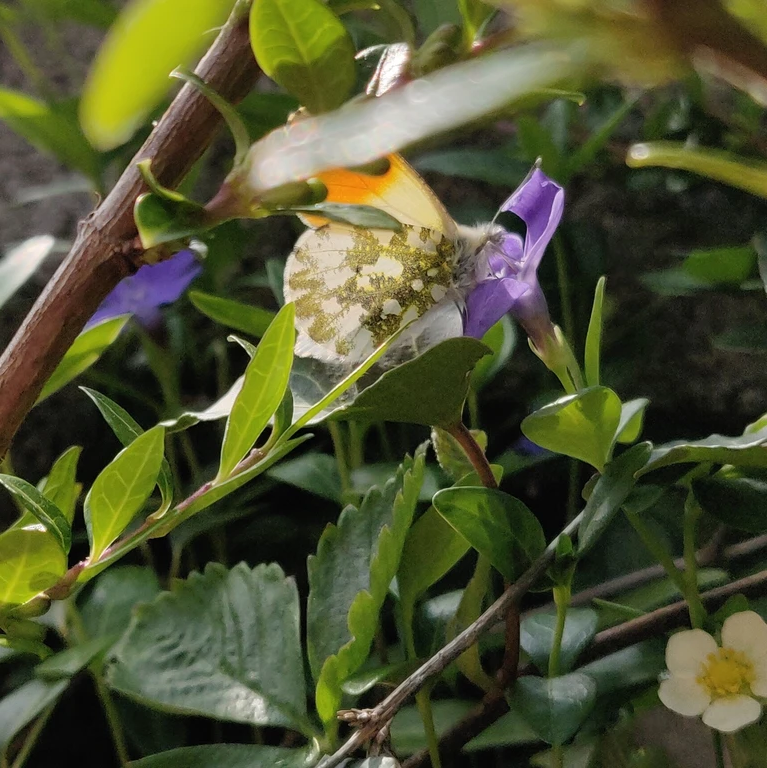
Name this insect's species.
Anthocharis cardamines
